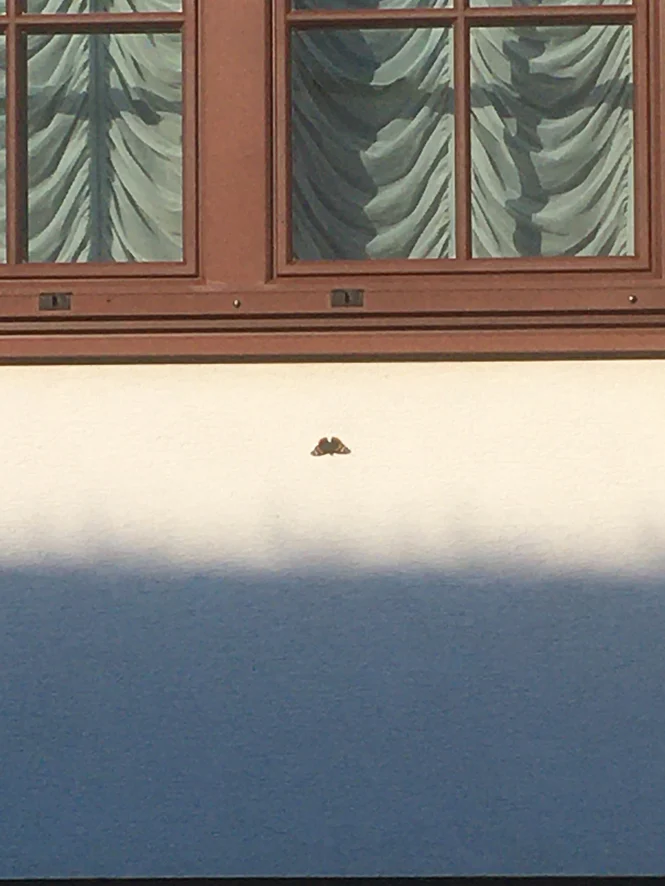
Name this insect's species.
Vanessa atalanta
